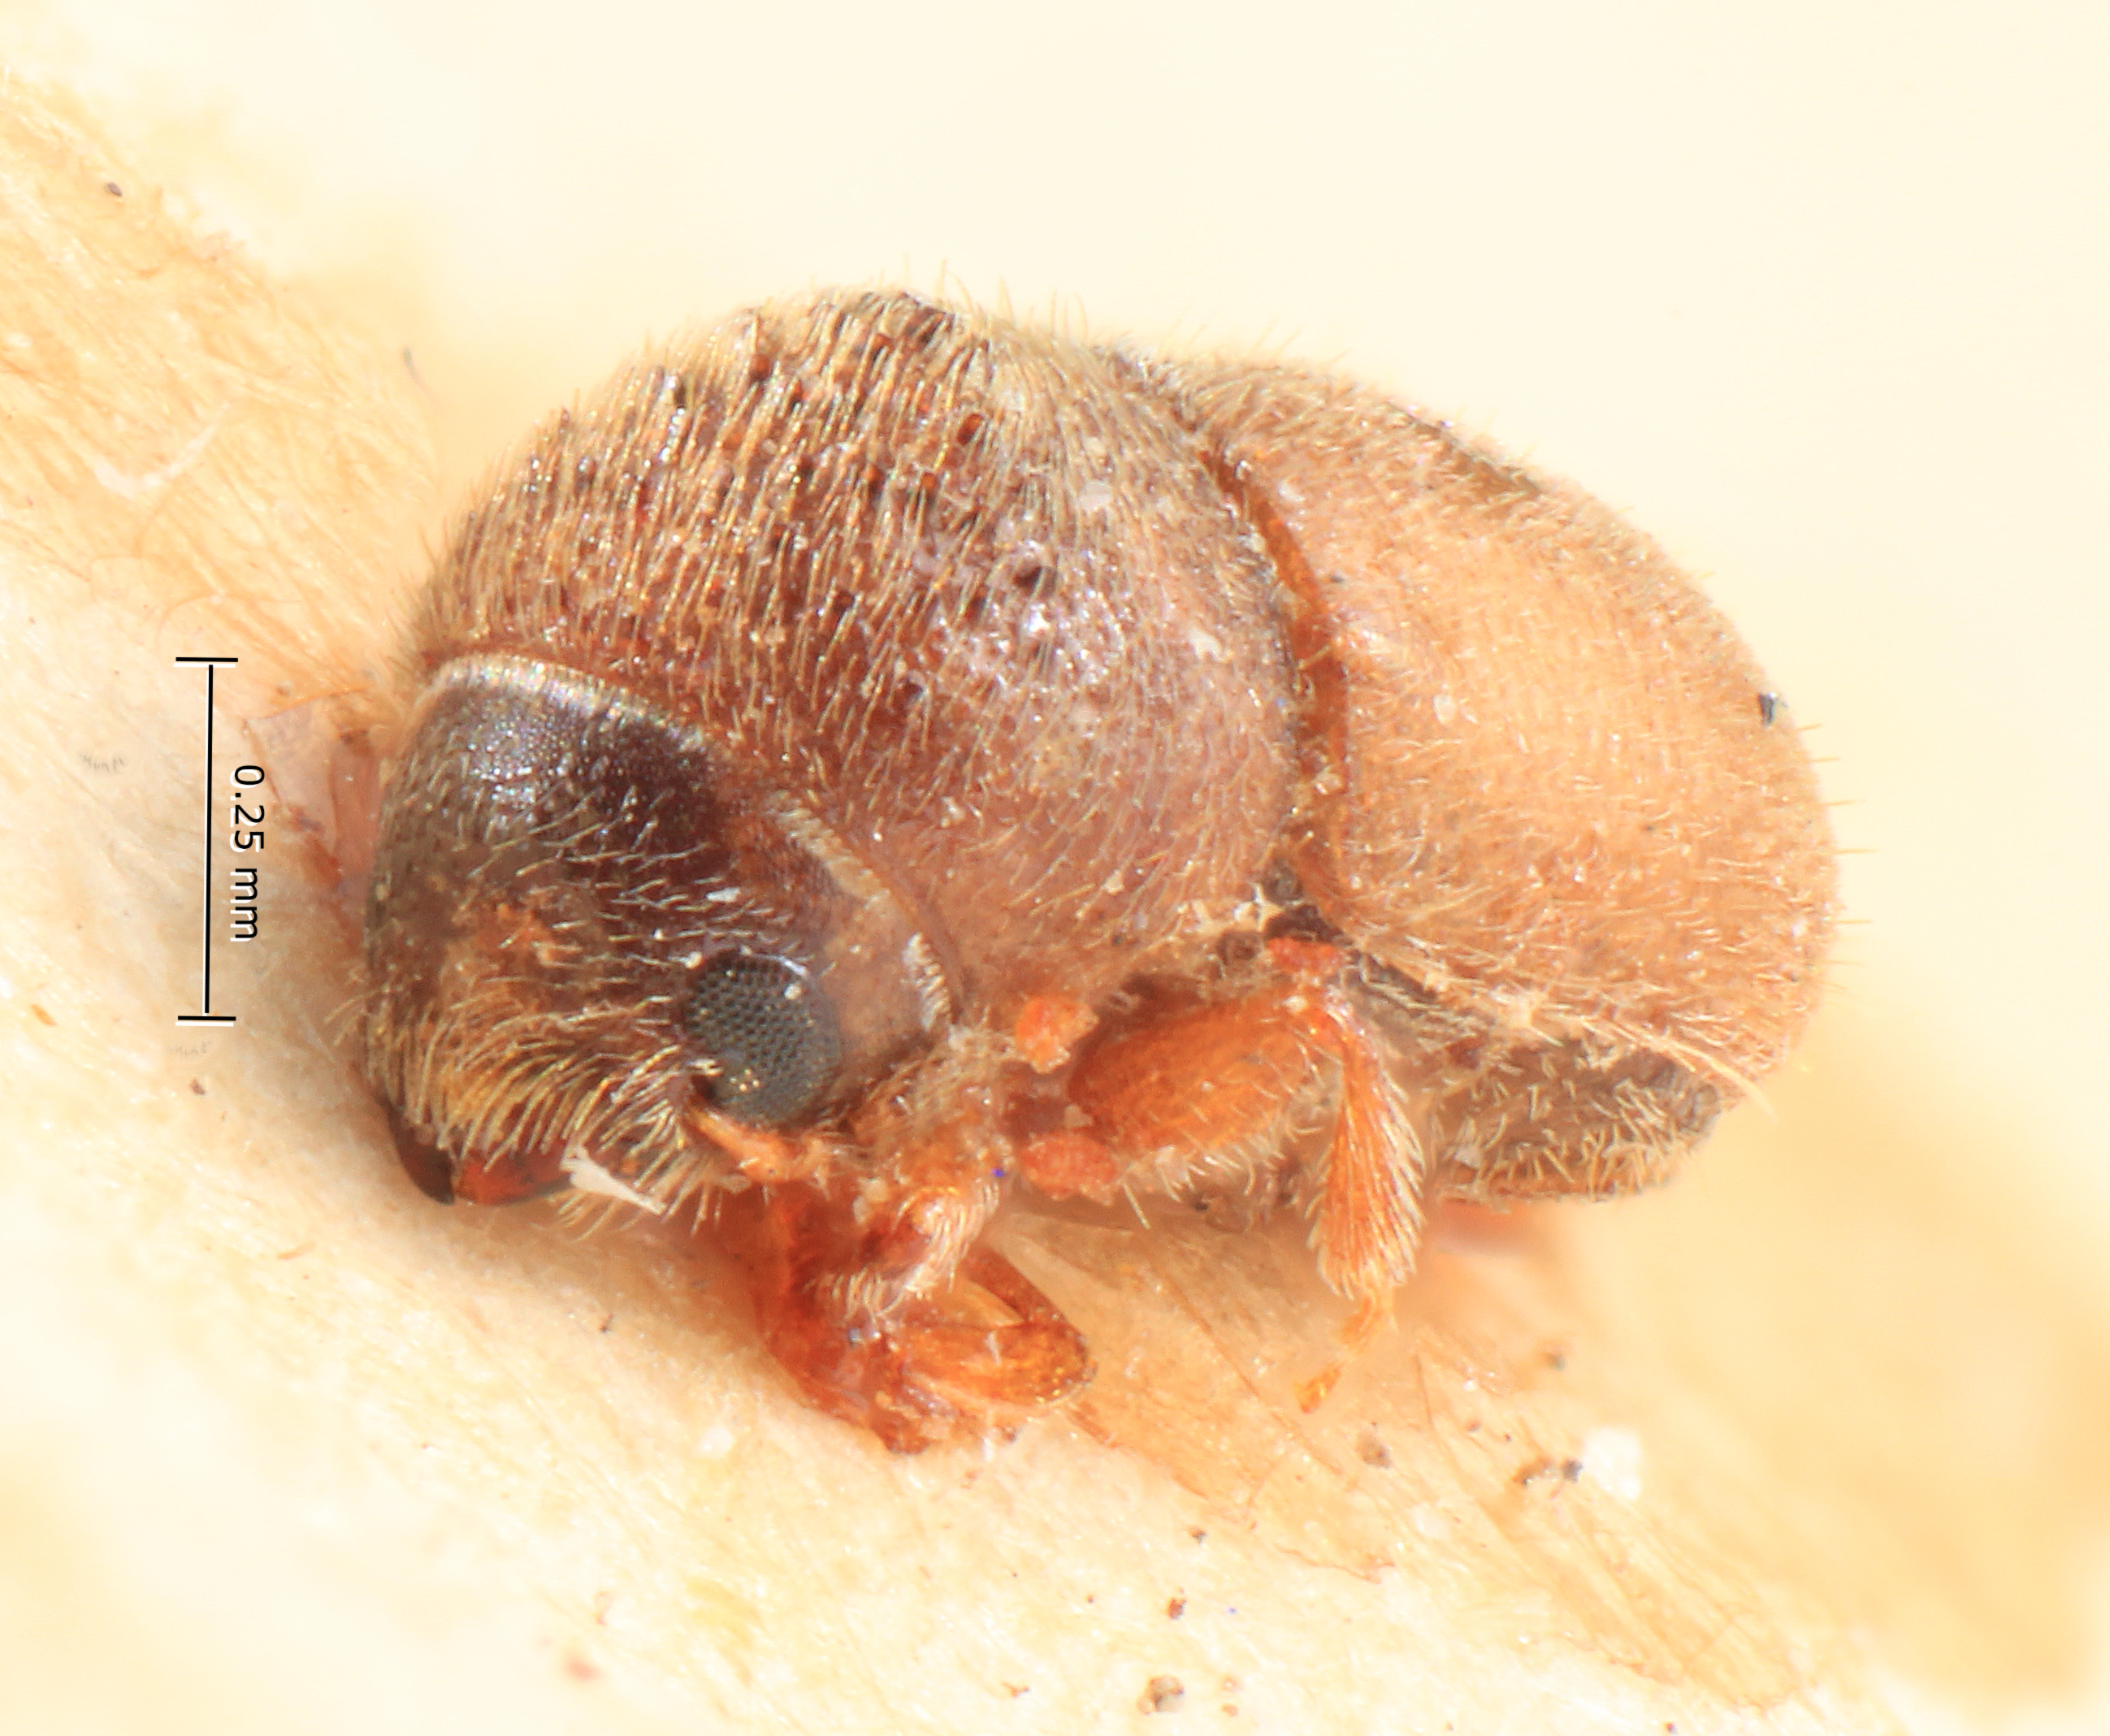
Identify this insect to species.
Cryphalus piceus
